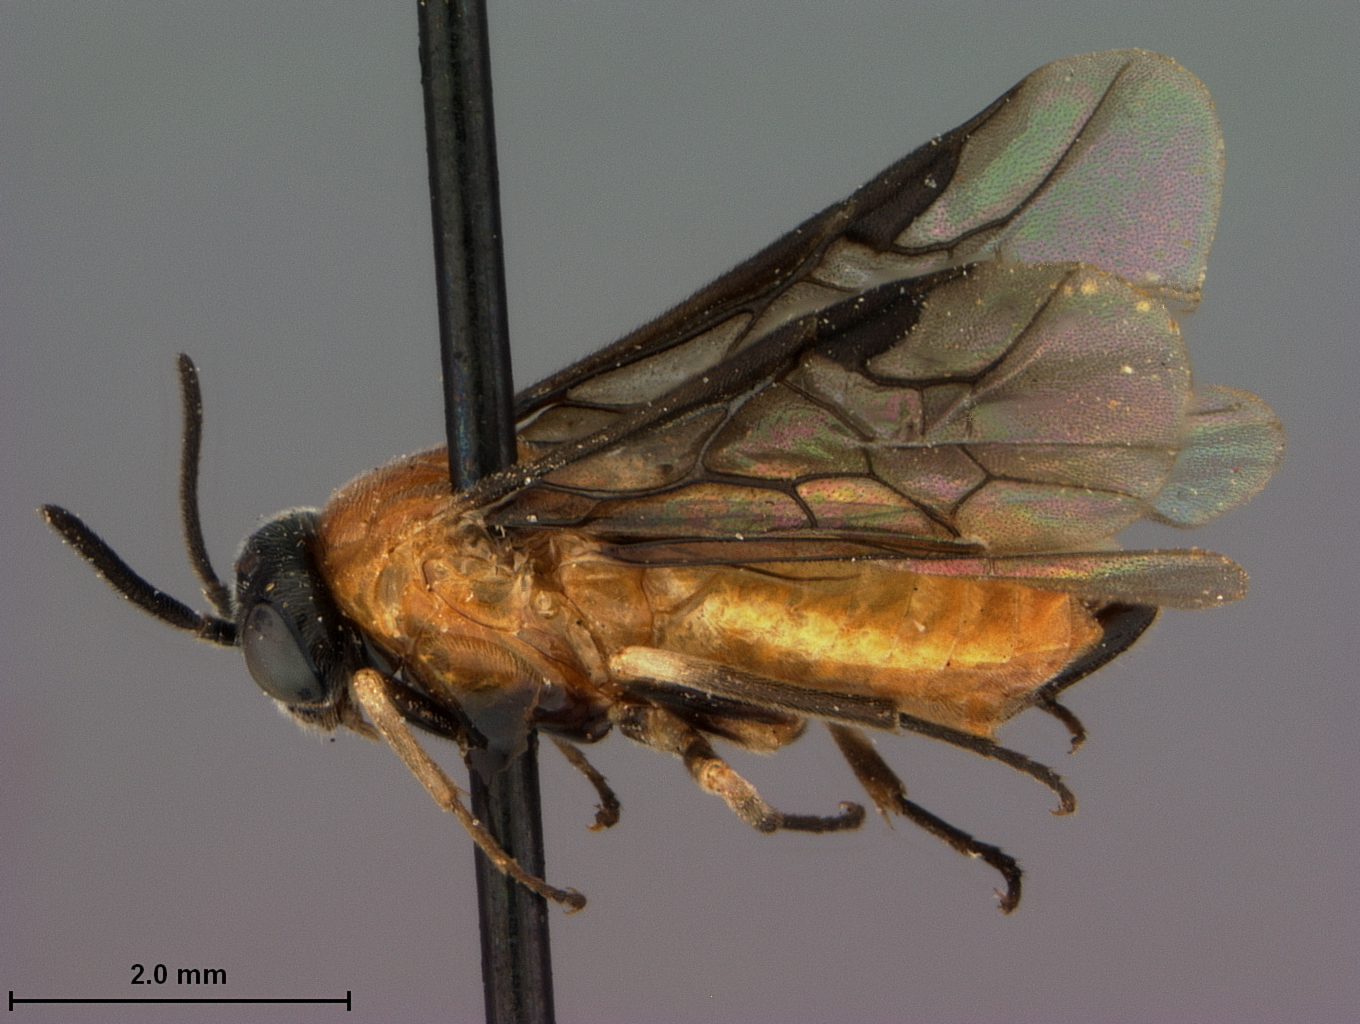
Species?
Sphacophilus quixus
